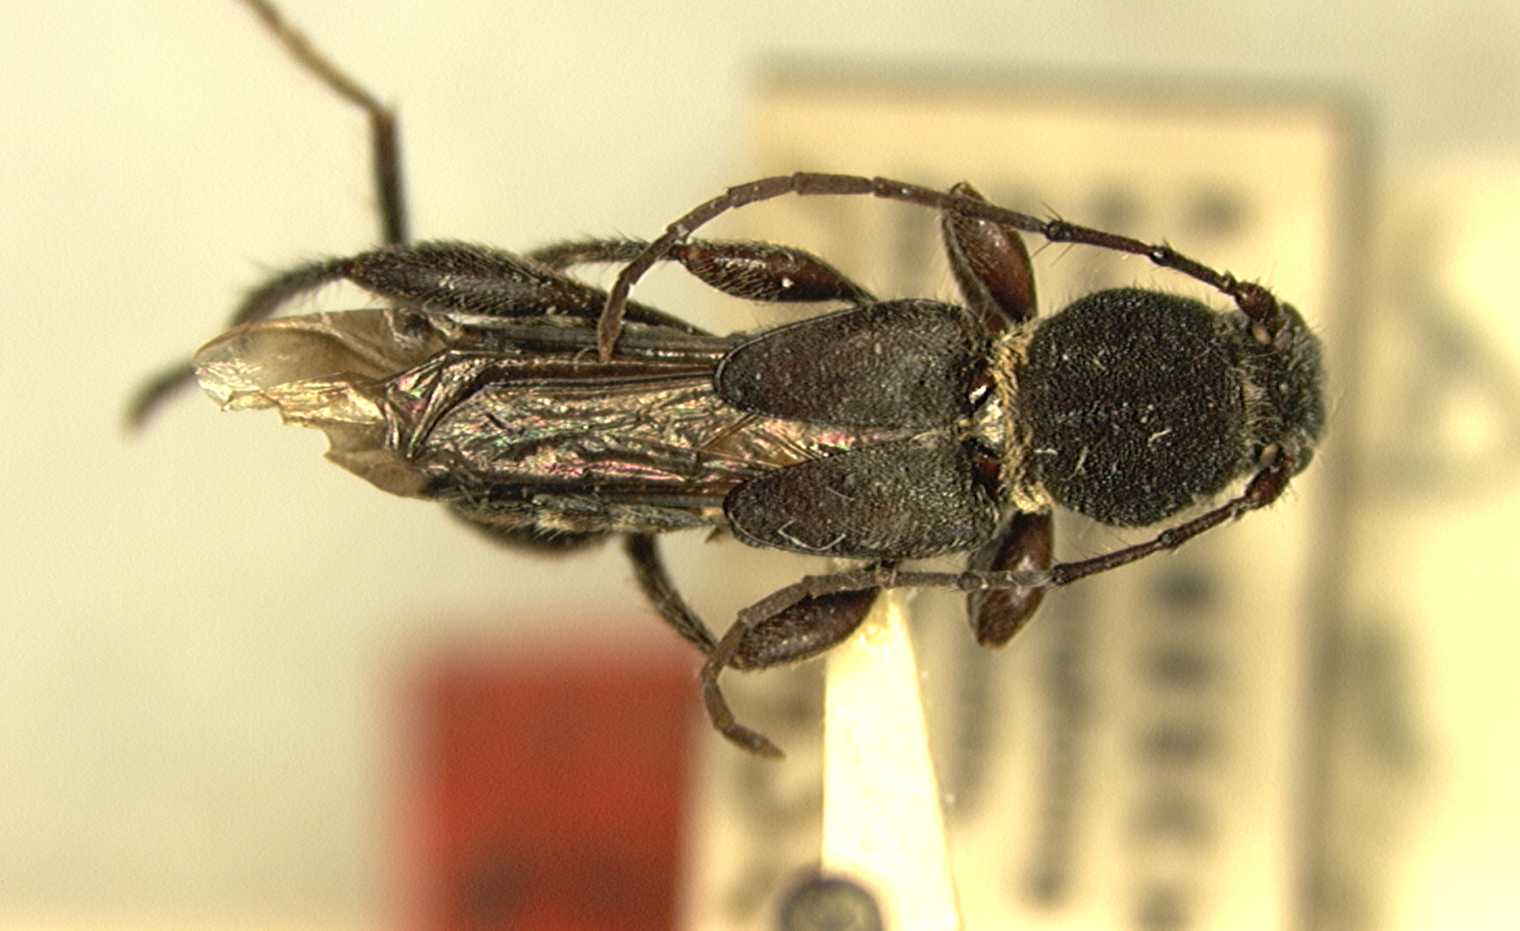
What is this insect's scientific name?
Epania opaca
